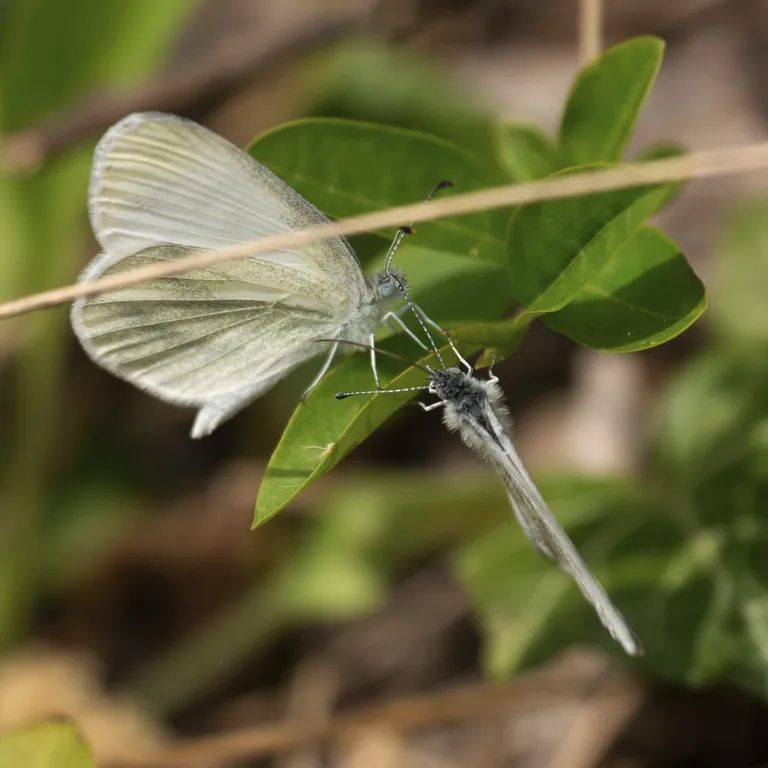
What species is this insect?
Leptidea sinapis/juvernica
